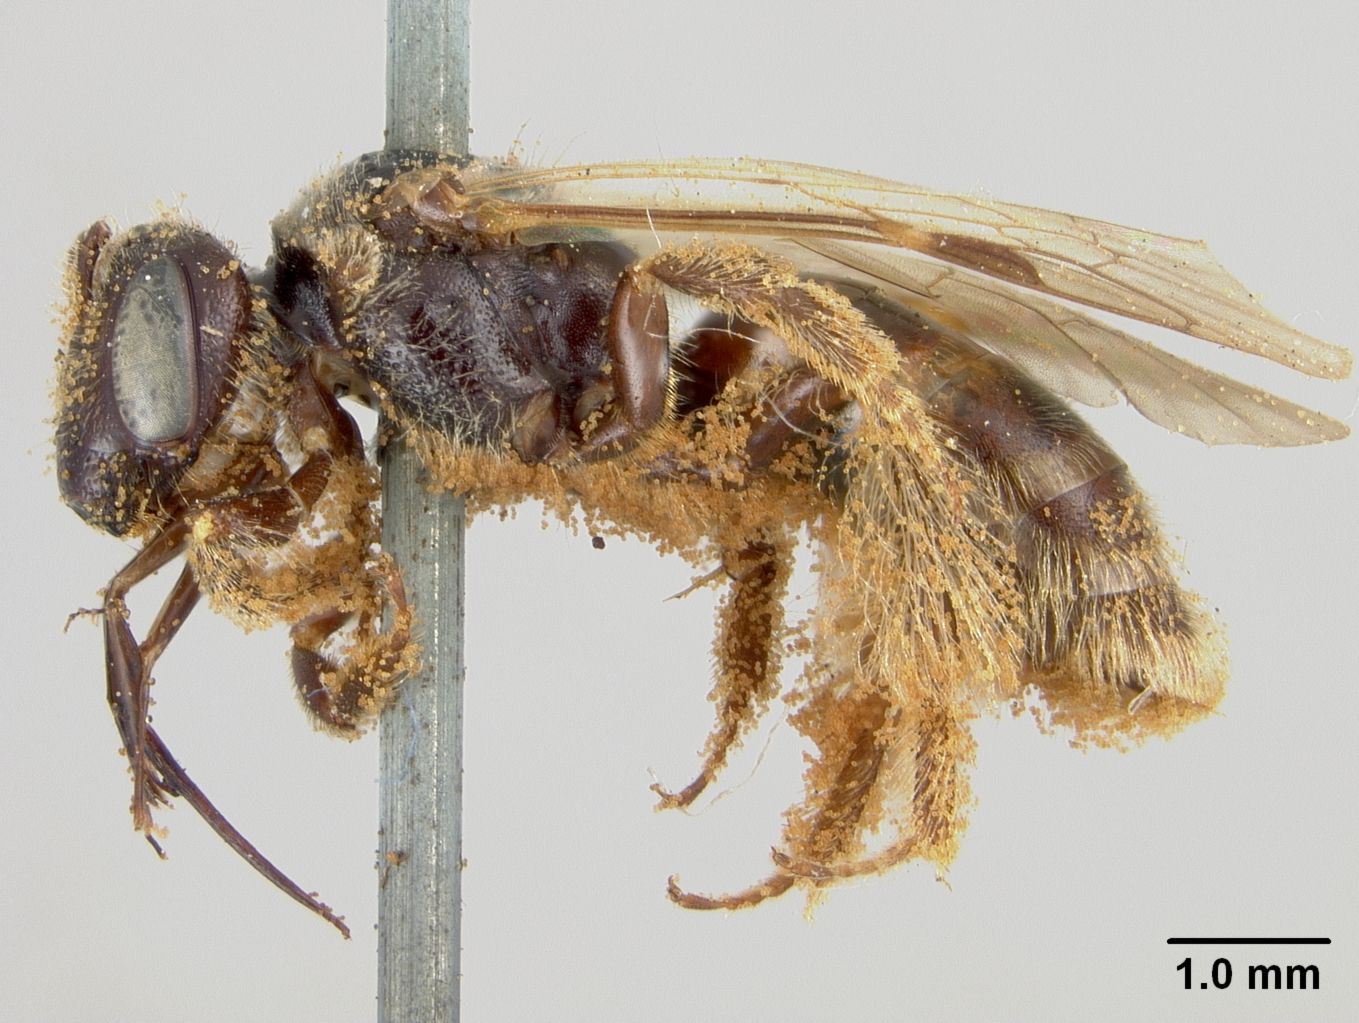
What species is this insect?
Calliopsis perlaevis
